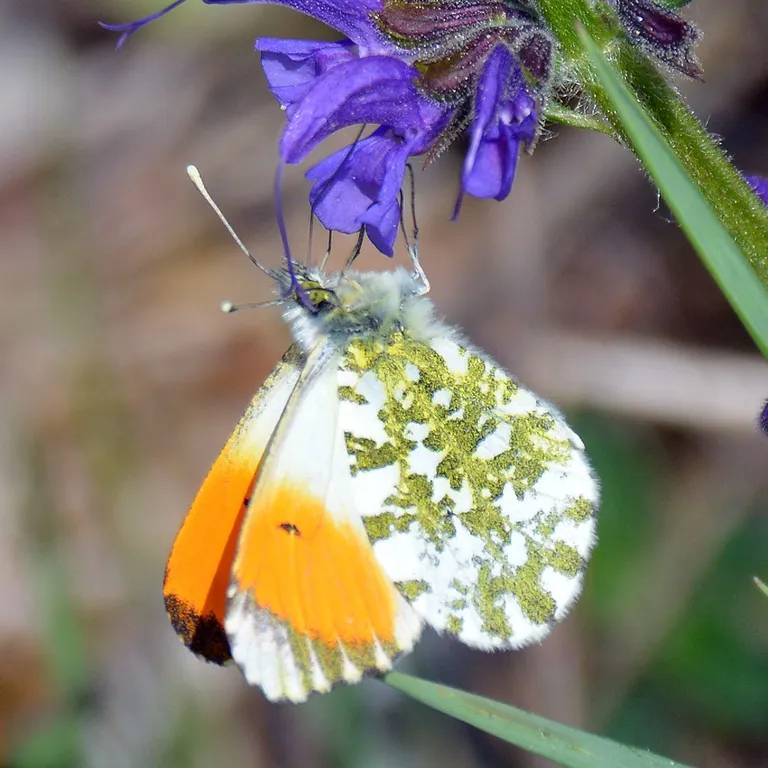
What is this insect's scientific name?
Anthocharis cardamines
